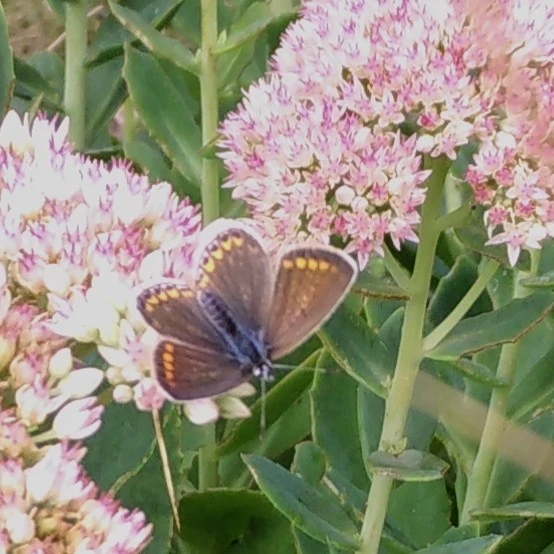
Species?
Polyommatus icarus
